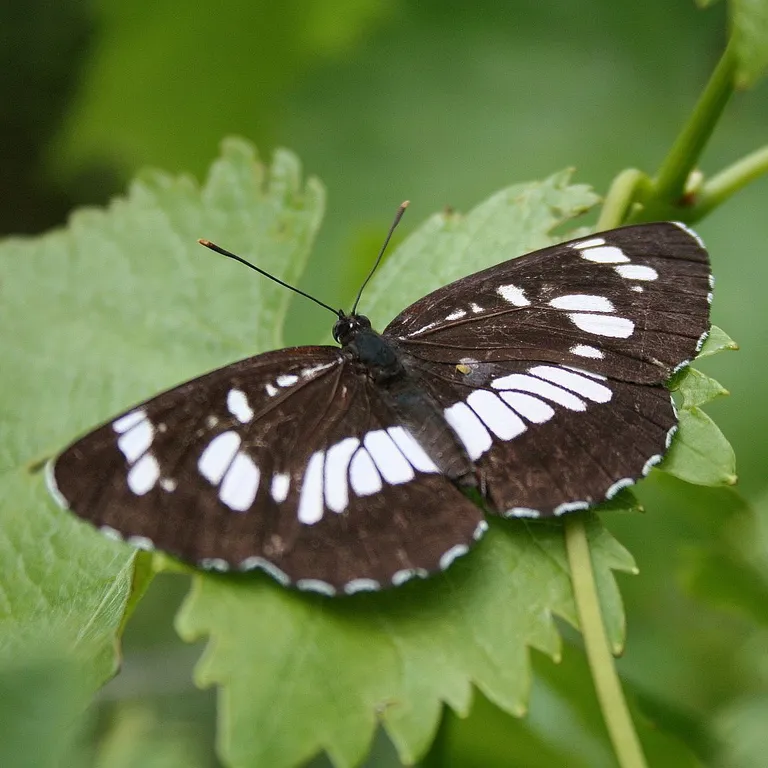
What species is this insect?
Neptis rivularis
